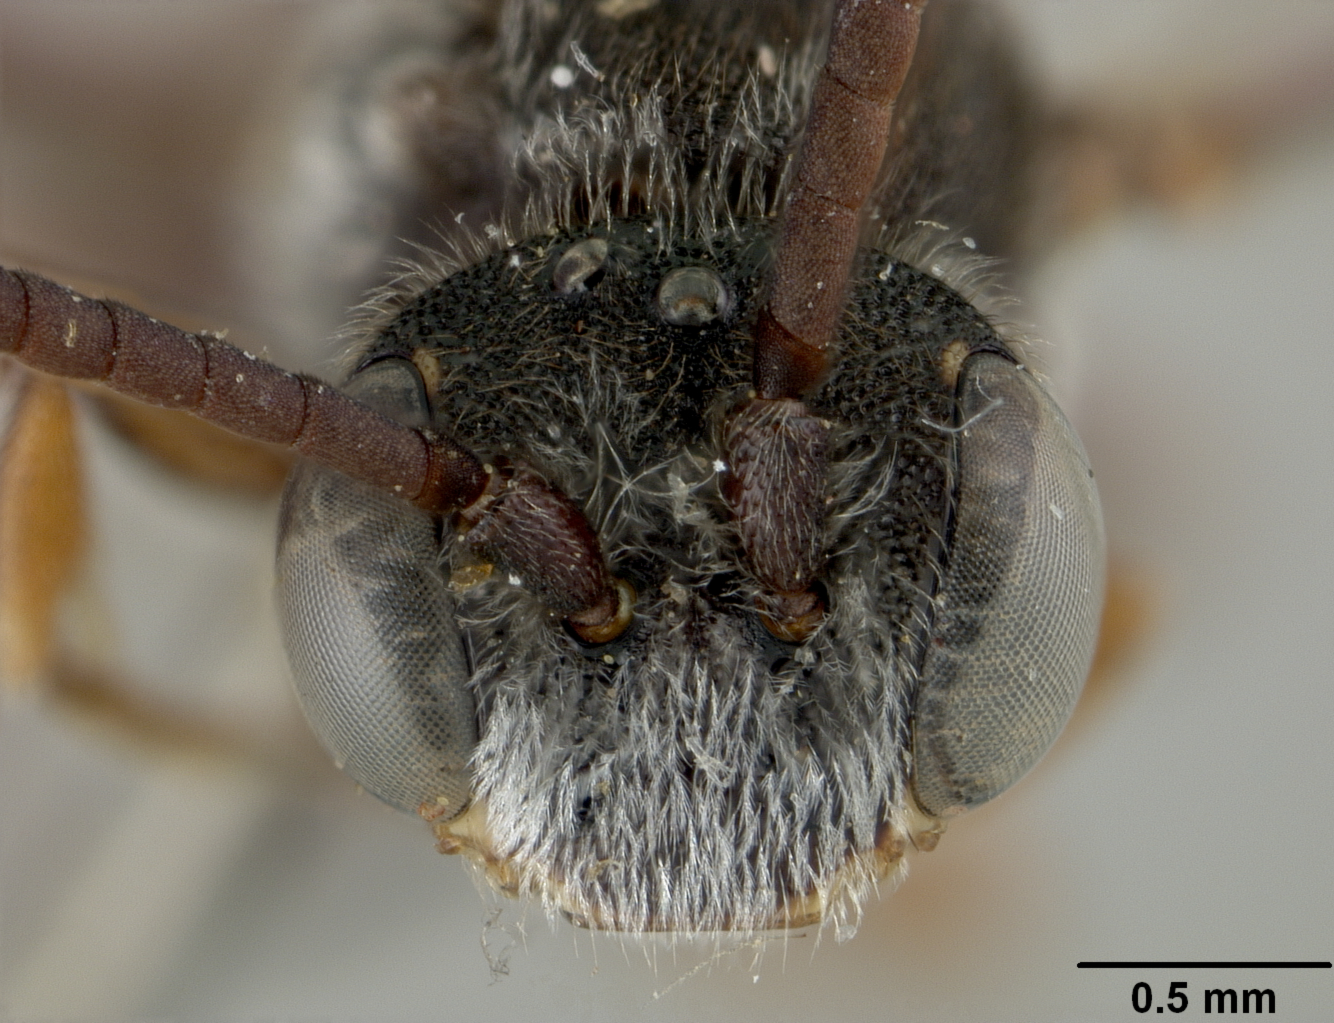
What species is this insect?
Nomada melanosoma
